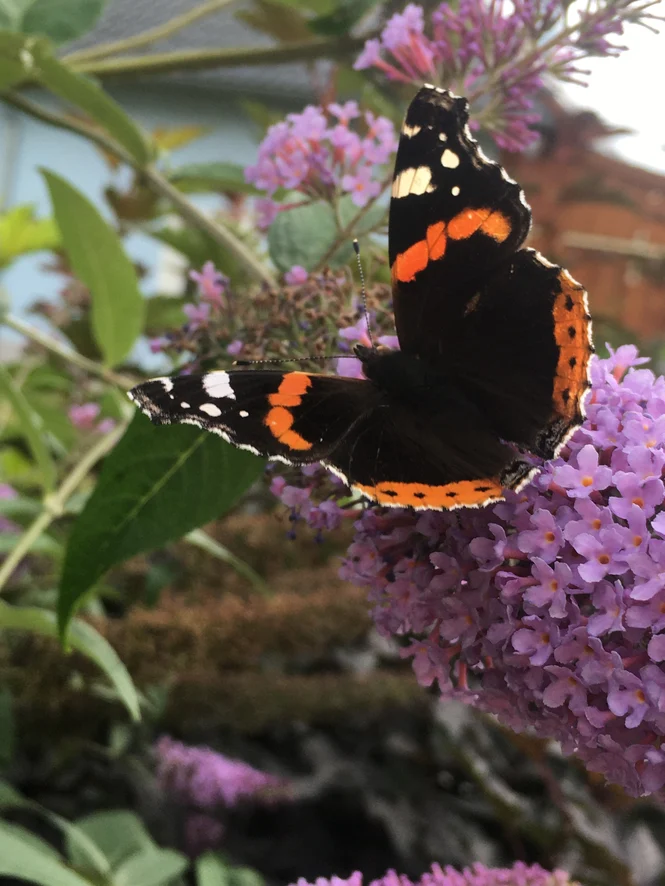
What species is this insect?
Vanessa atalanta
